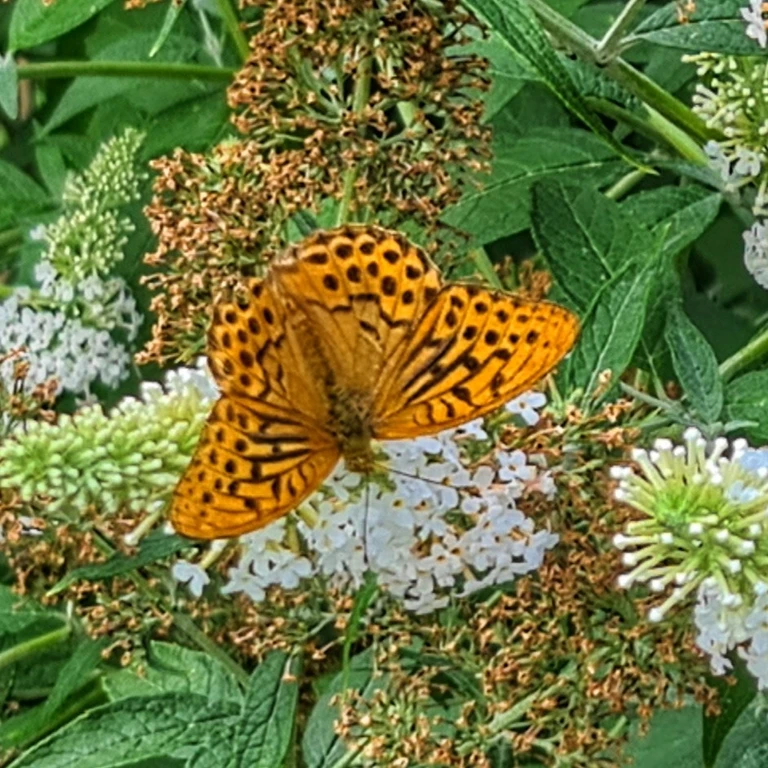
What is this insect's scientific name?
Argynnis paphia
